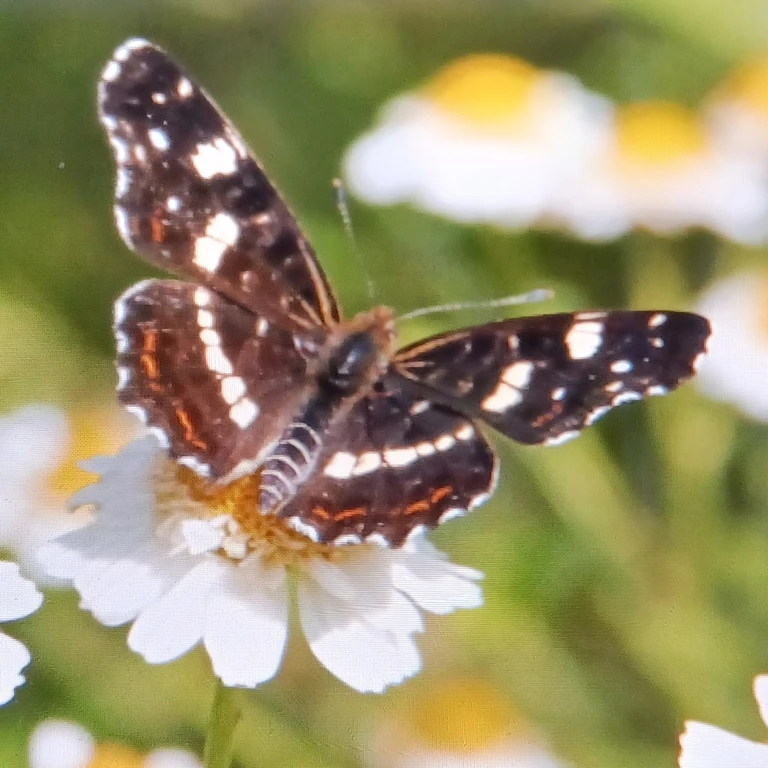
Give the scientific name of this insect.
Araschnia levana
